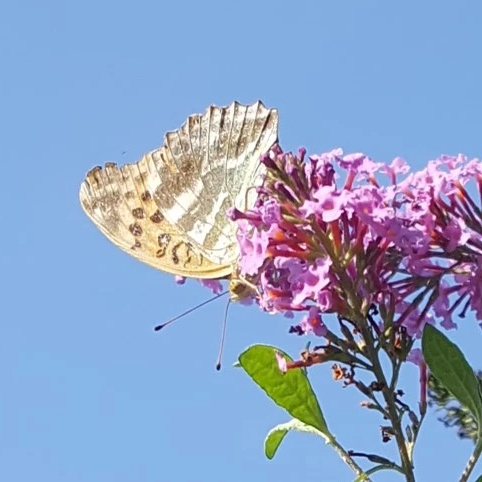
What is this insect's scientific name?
Argynnis paphia
